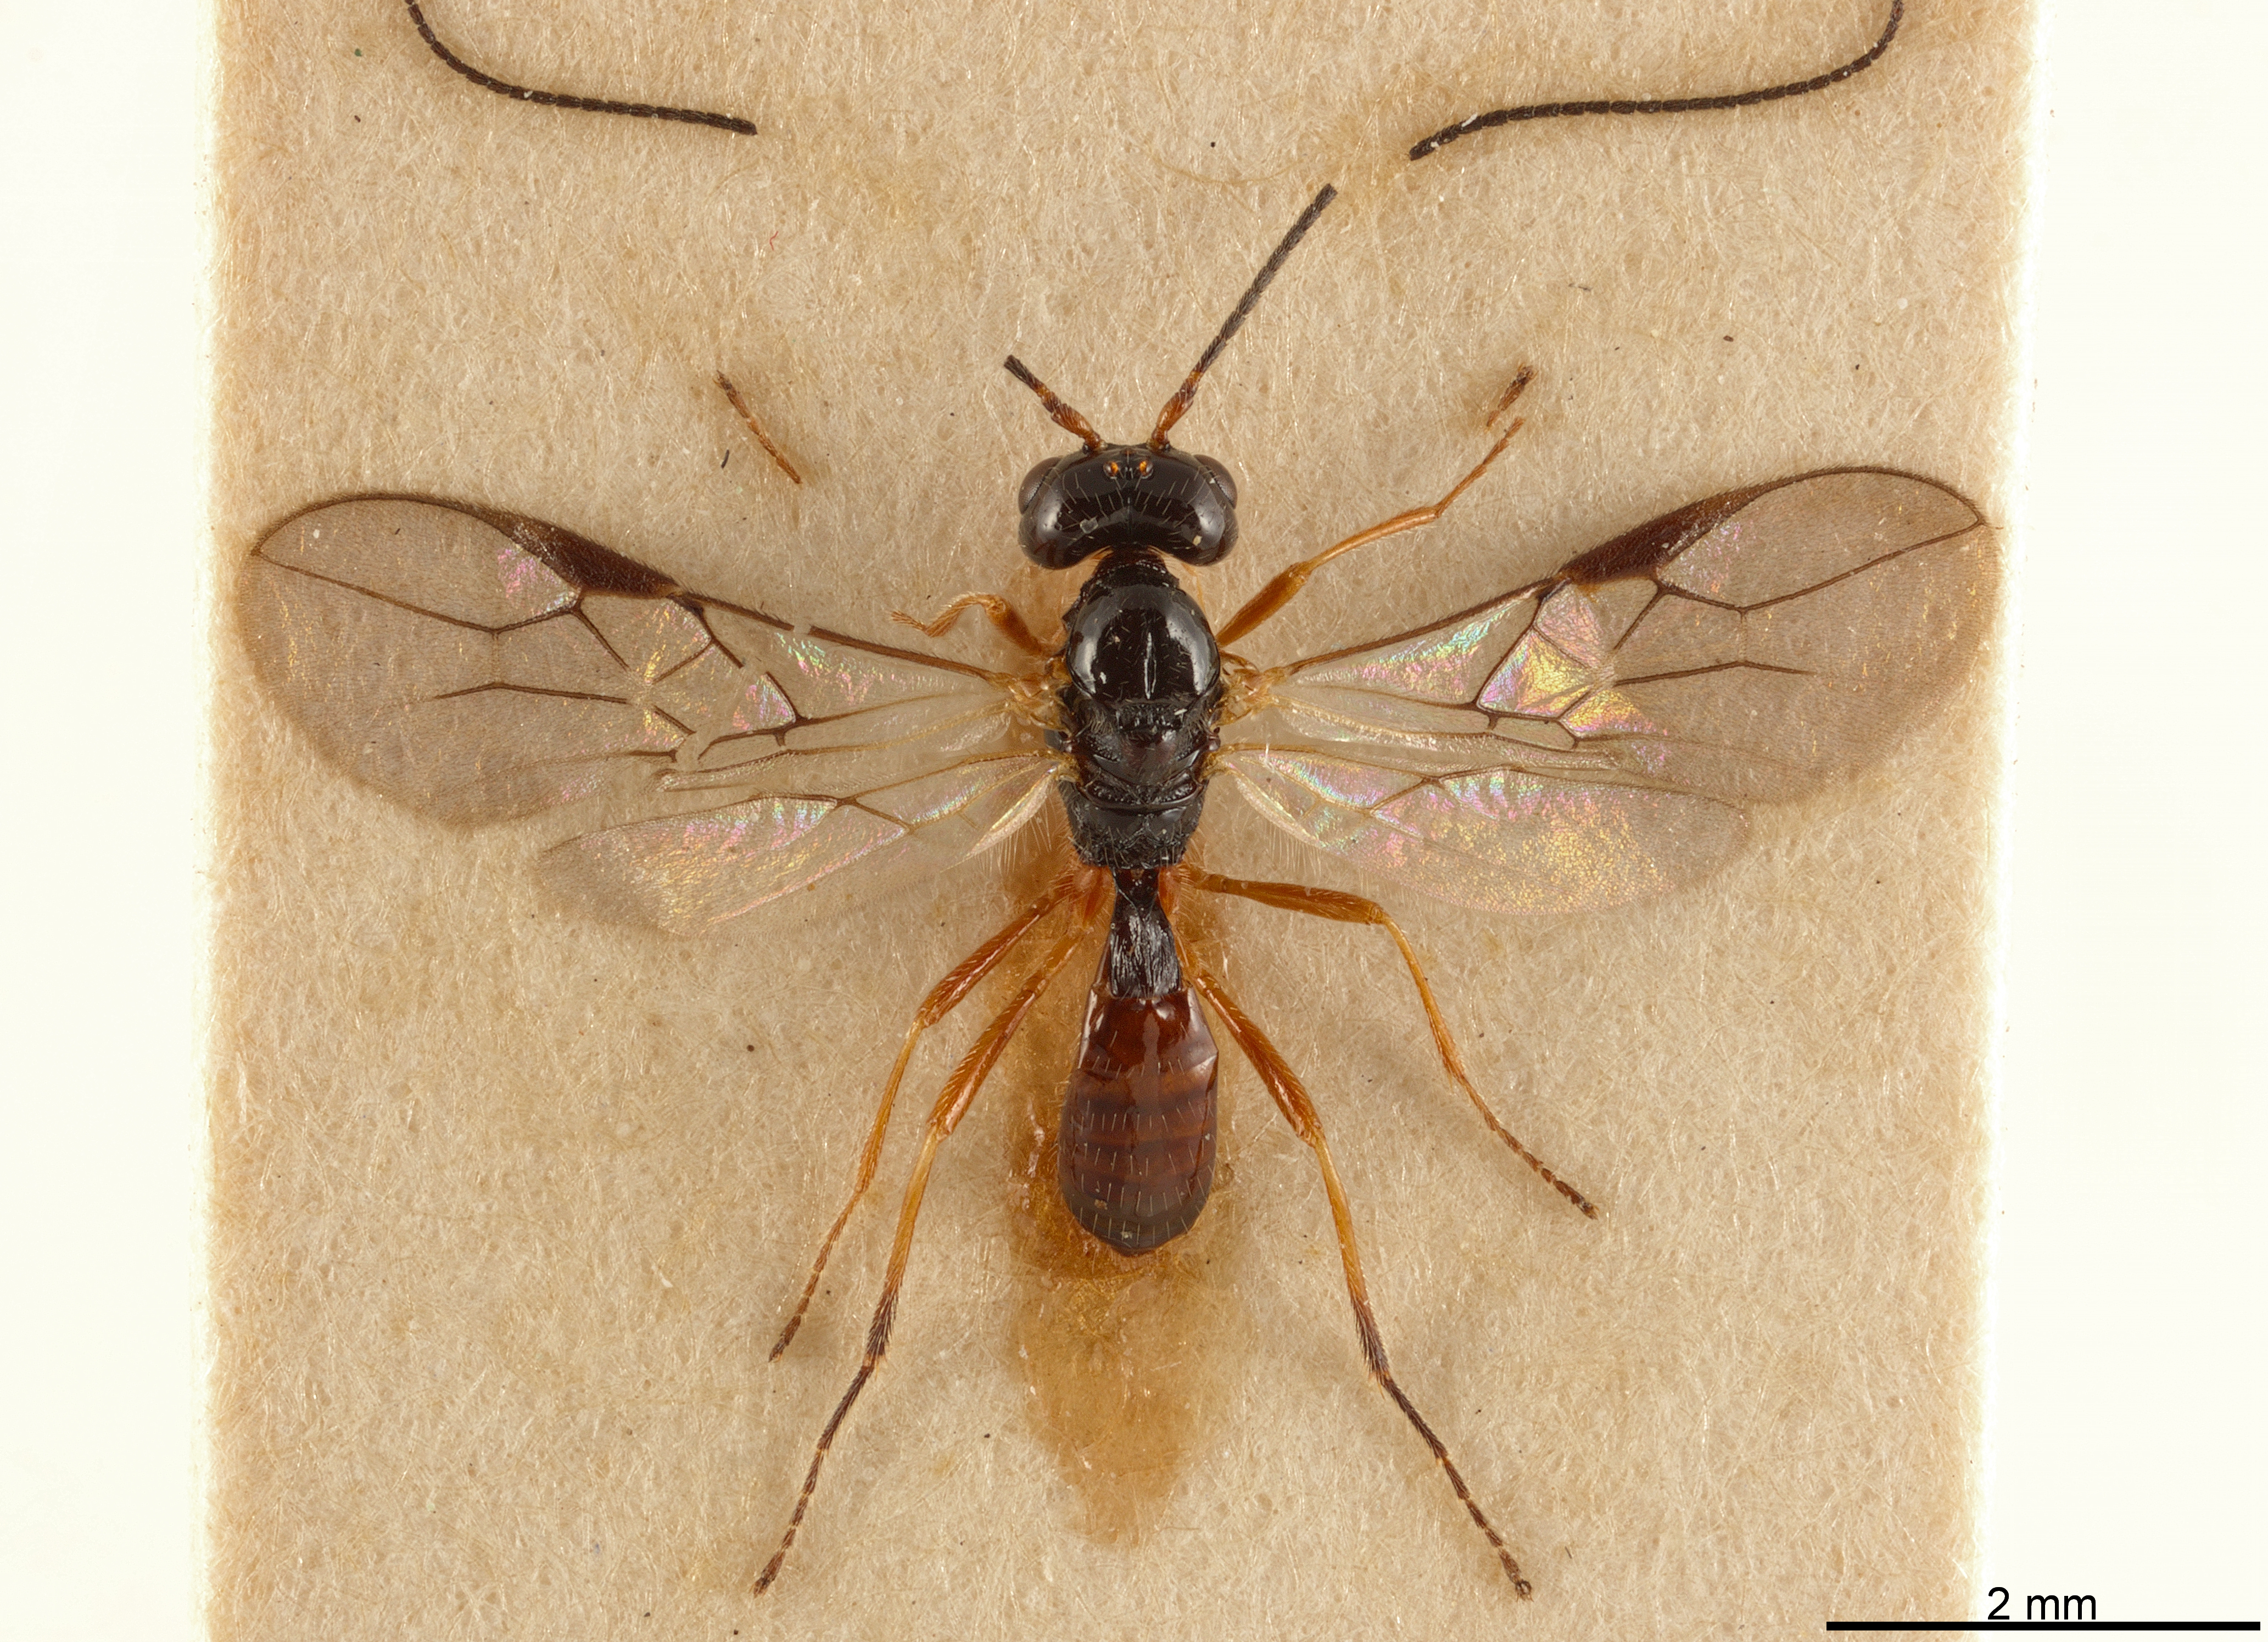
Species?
Tanycarpa rufinotata
